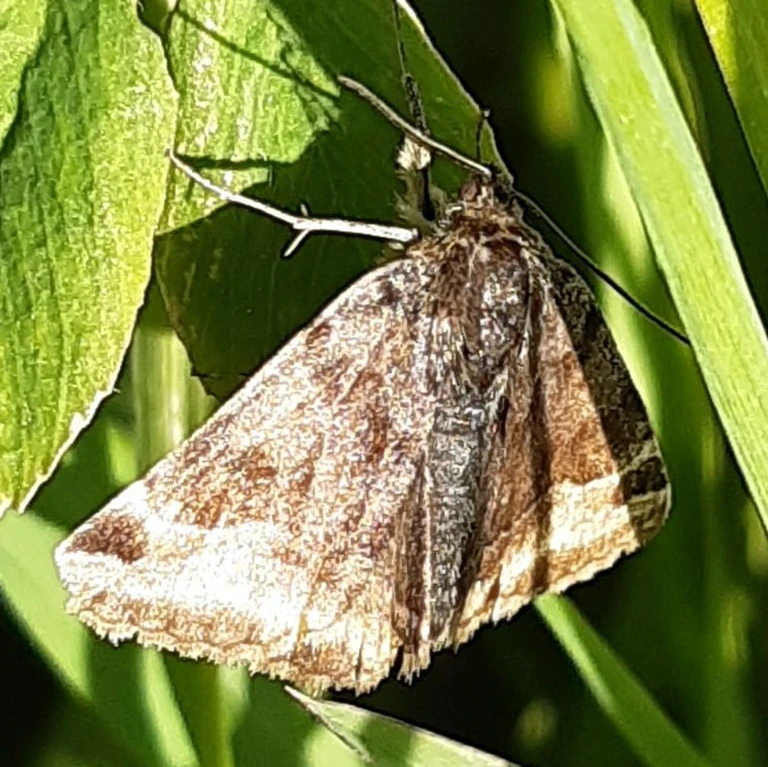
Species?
Euclidia glyphica
